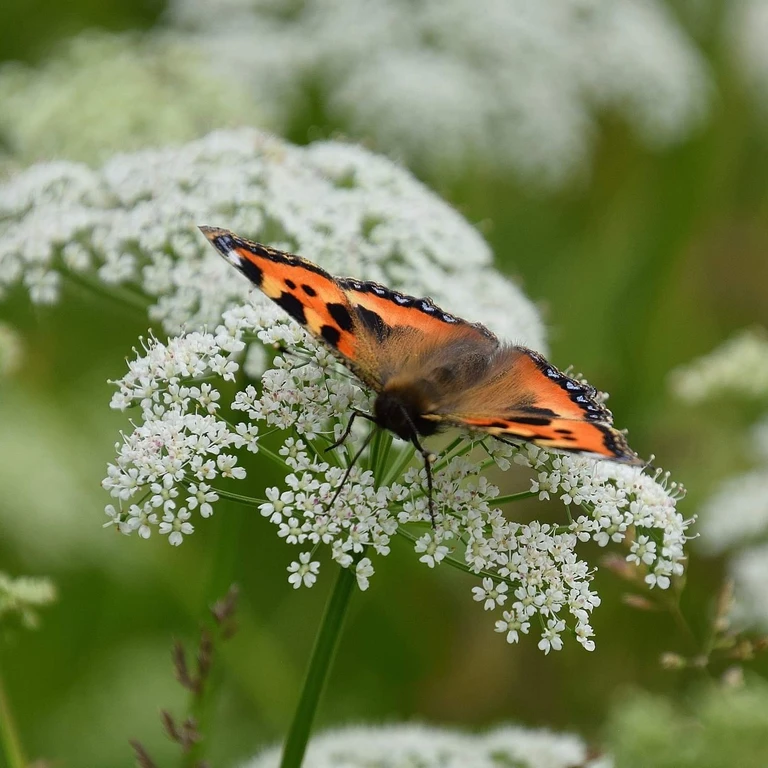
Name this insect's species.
Aglais urticae
